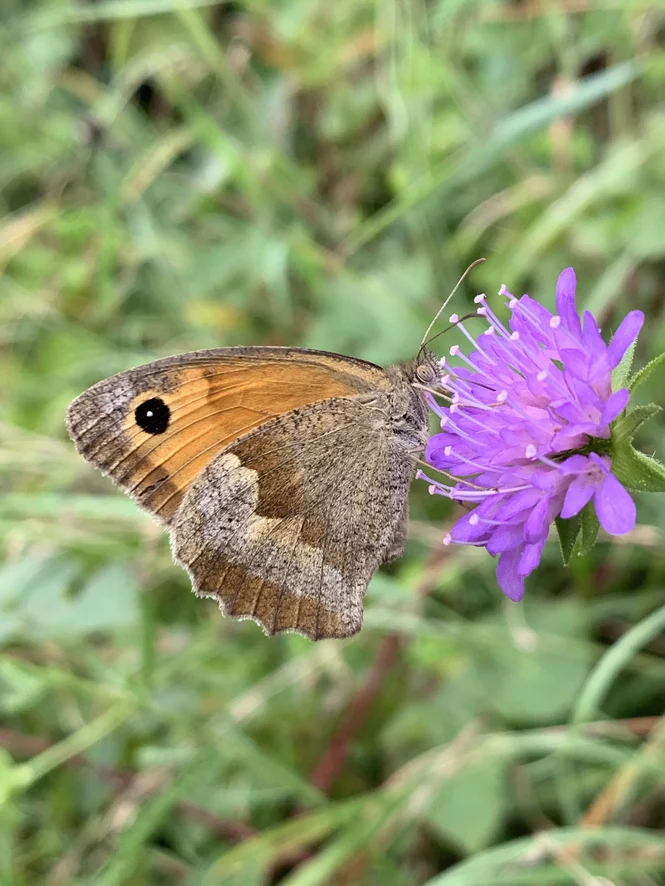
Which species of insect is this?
Maniola jurtina
